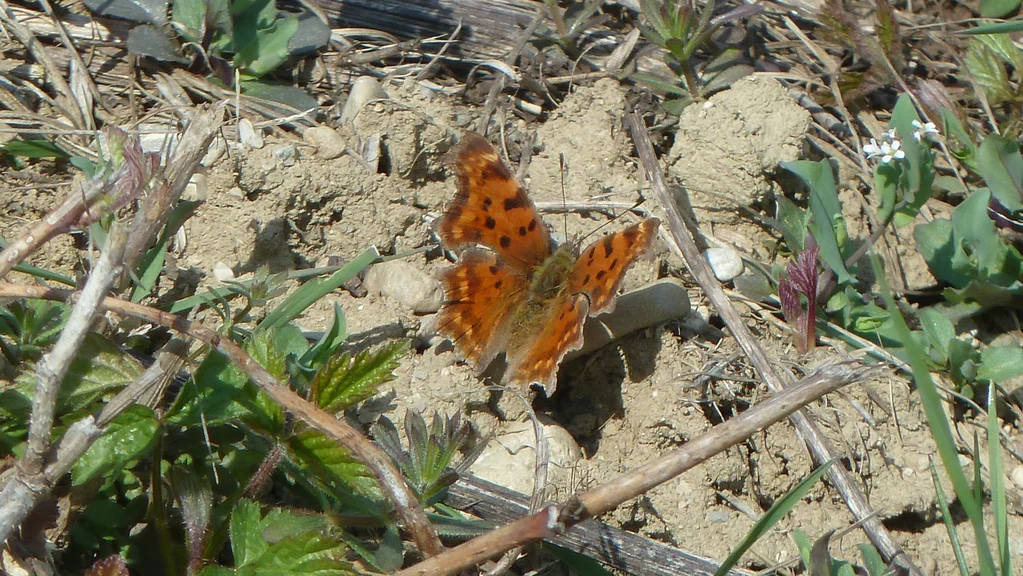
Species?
Polygonia c-album
